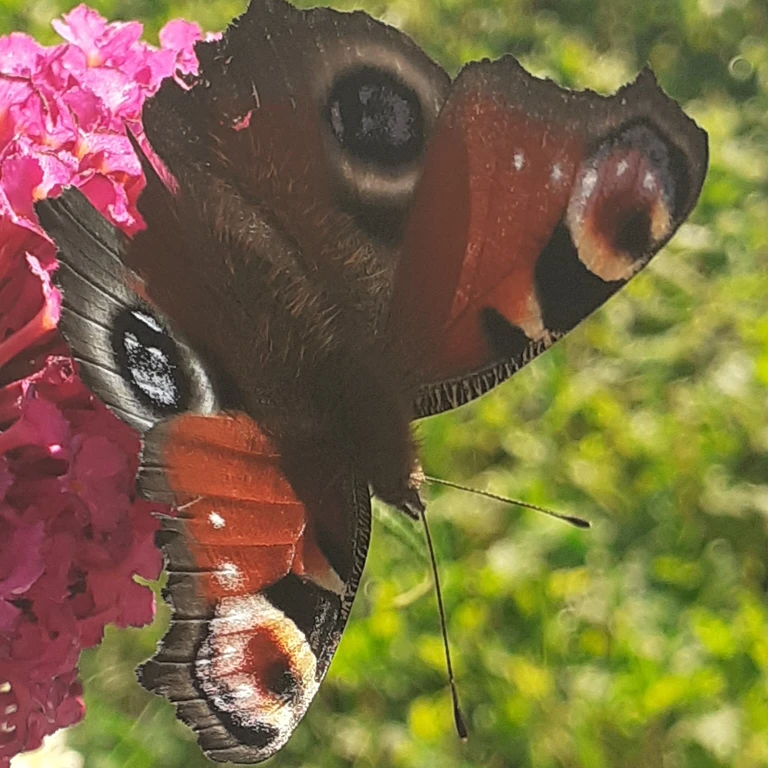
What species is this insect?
Aglais io
